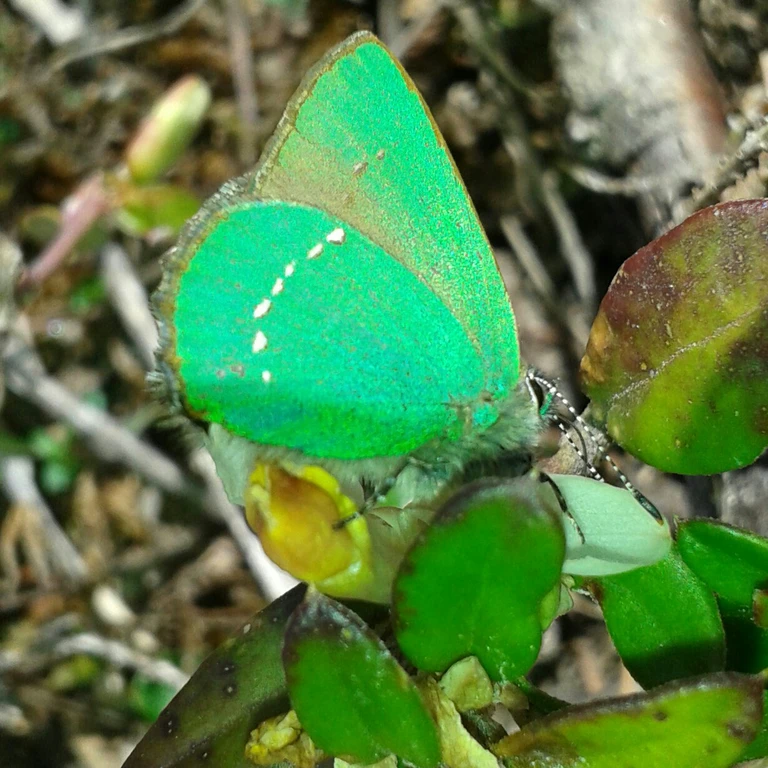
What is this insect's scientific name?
Callophrys rubi
